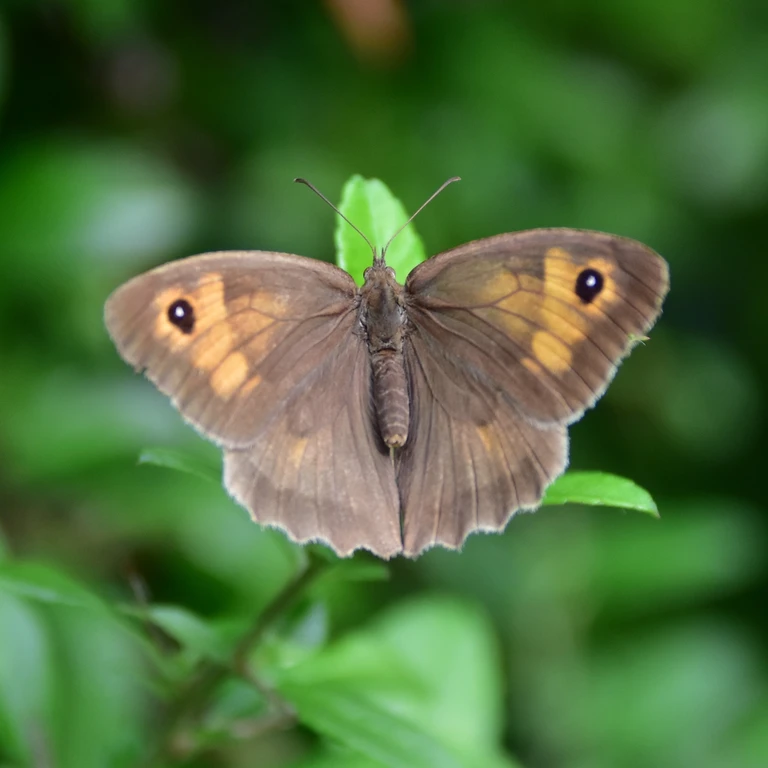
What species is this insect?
Maniola jurtina
